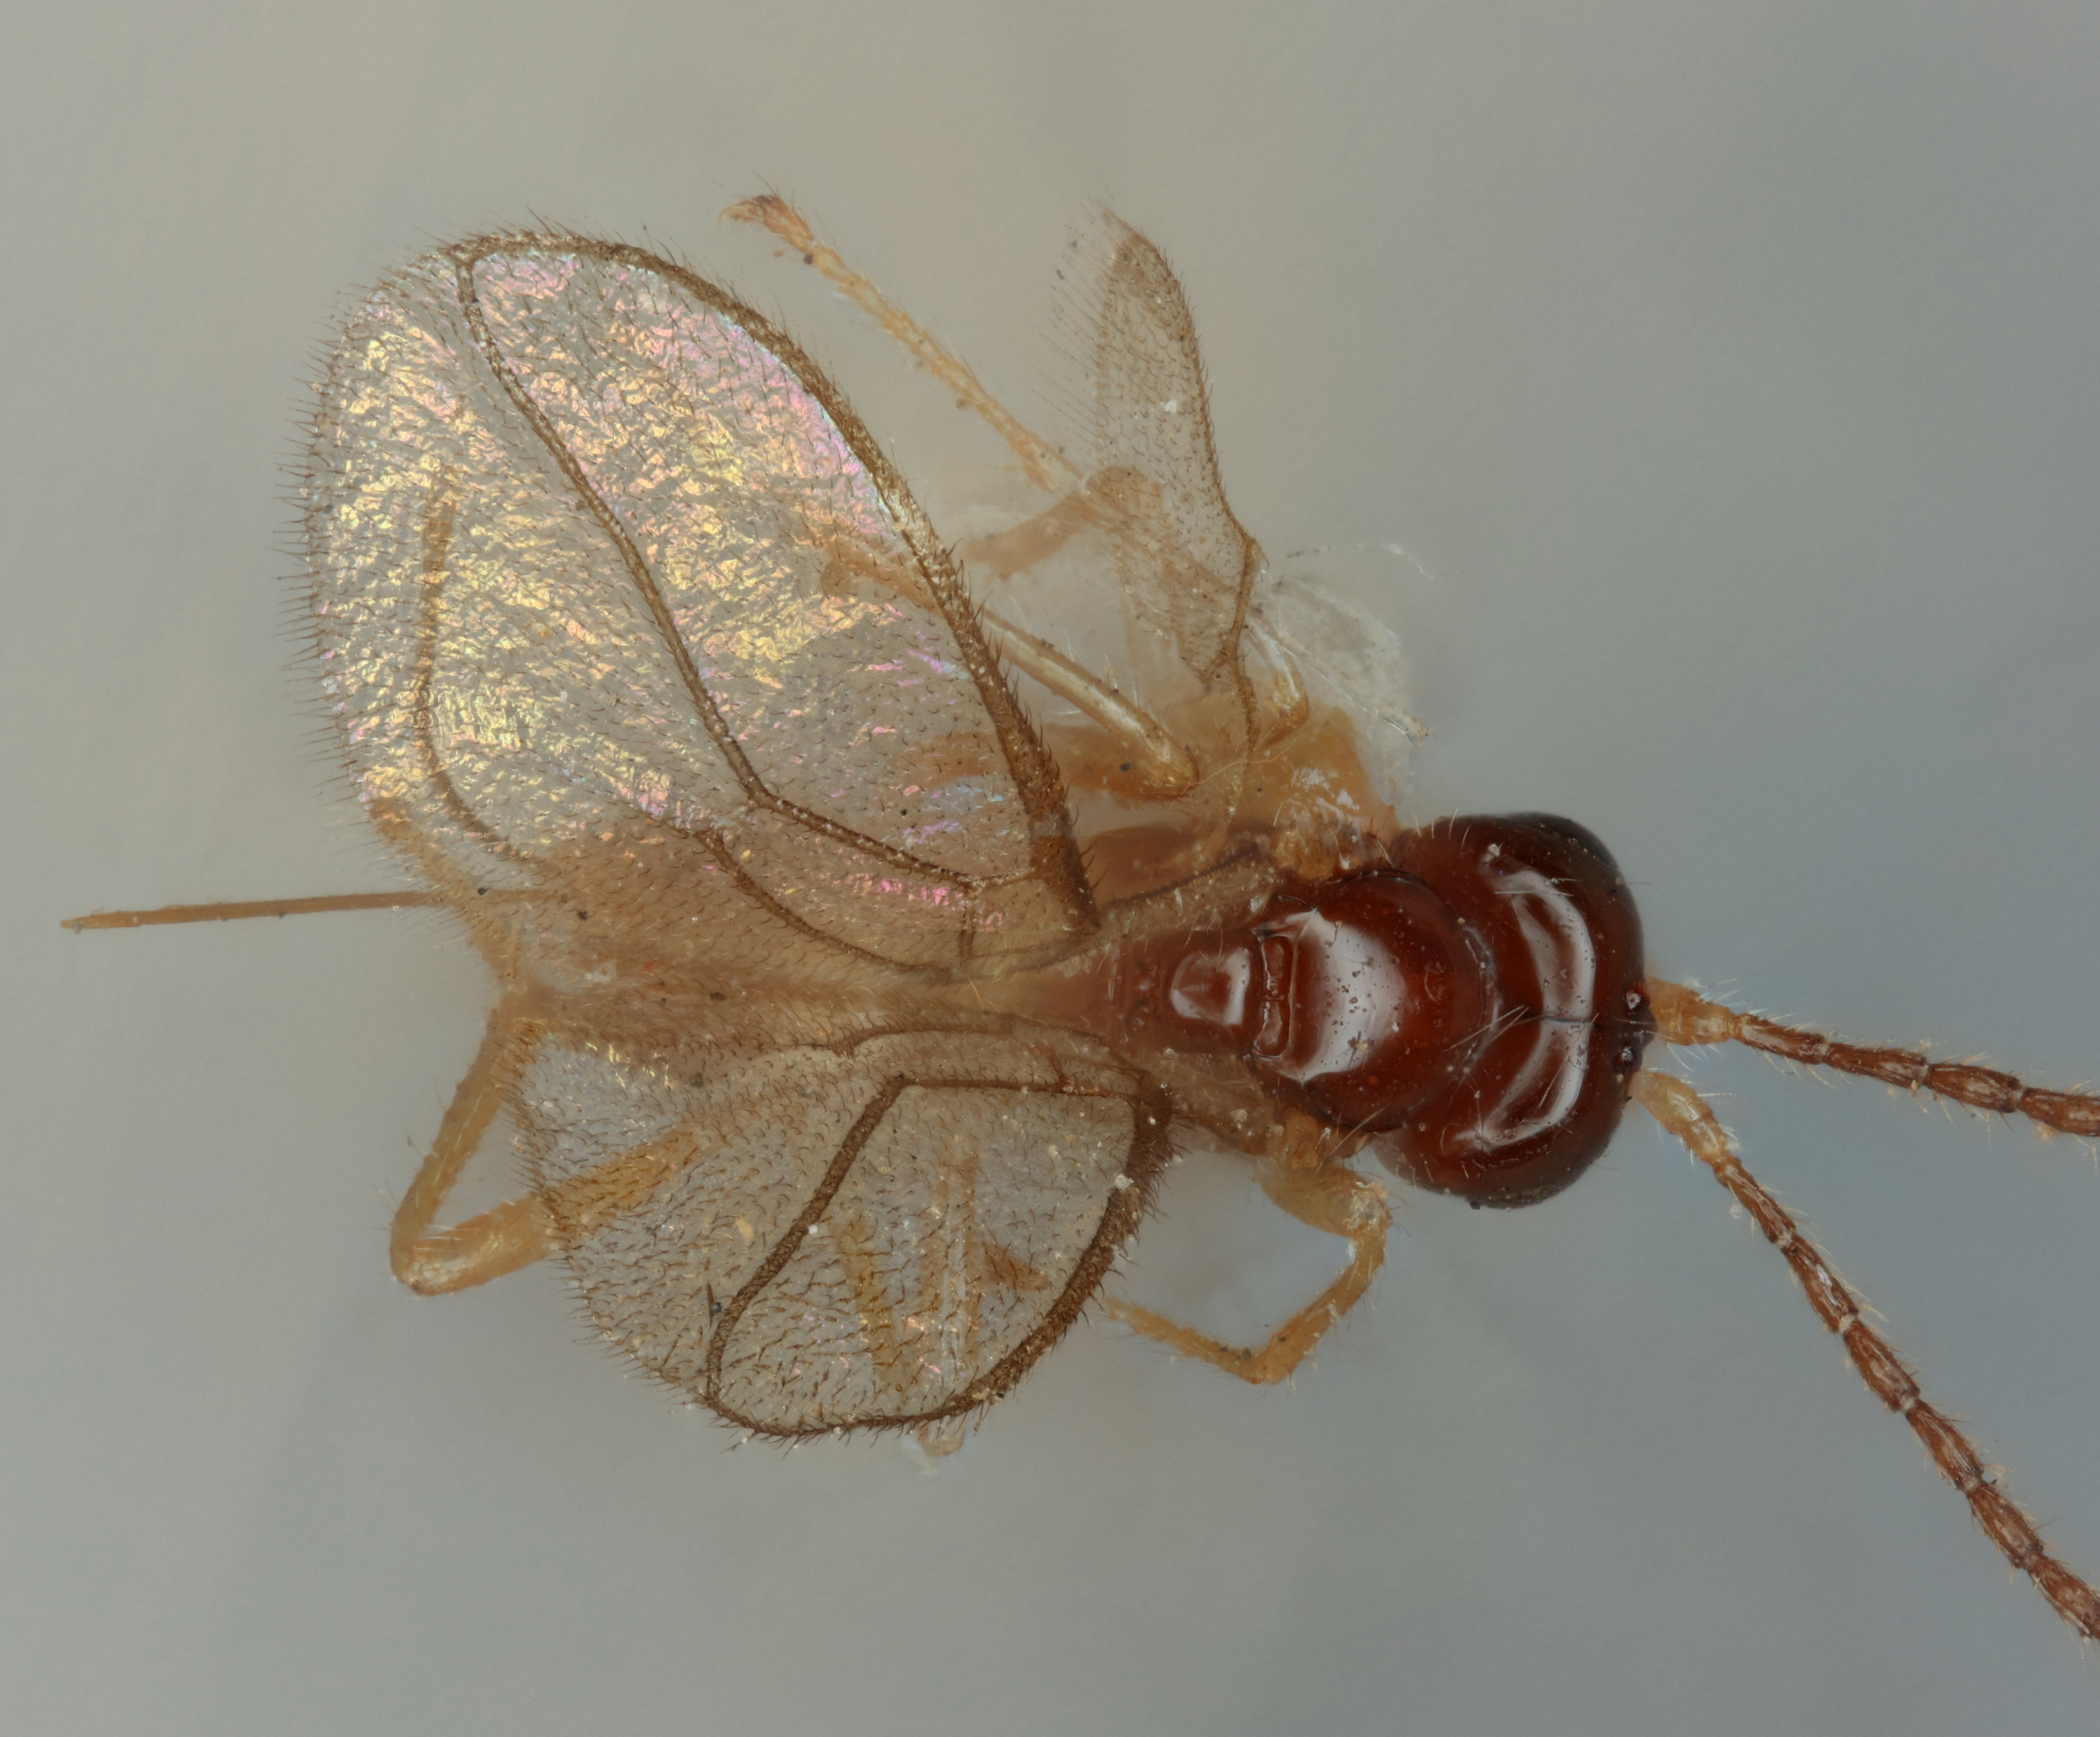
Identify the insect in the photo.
Aspilota armillariae
